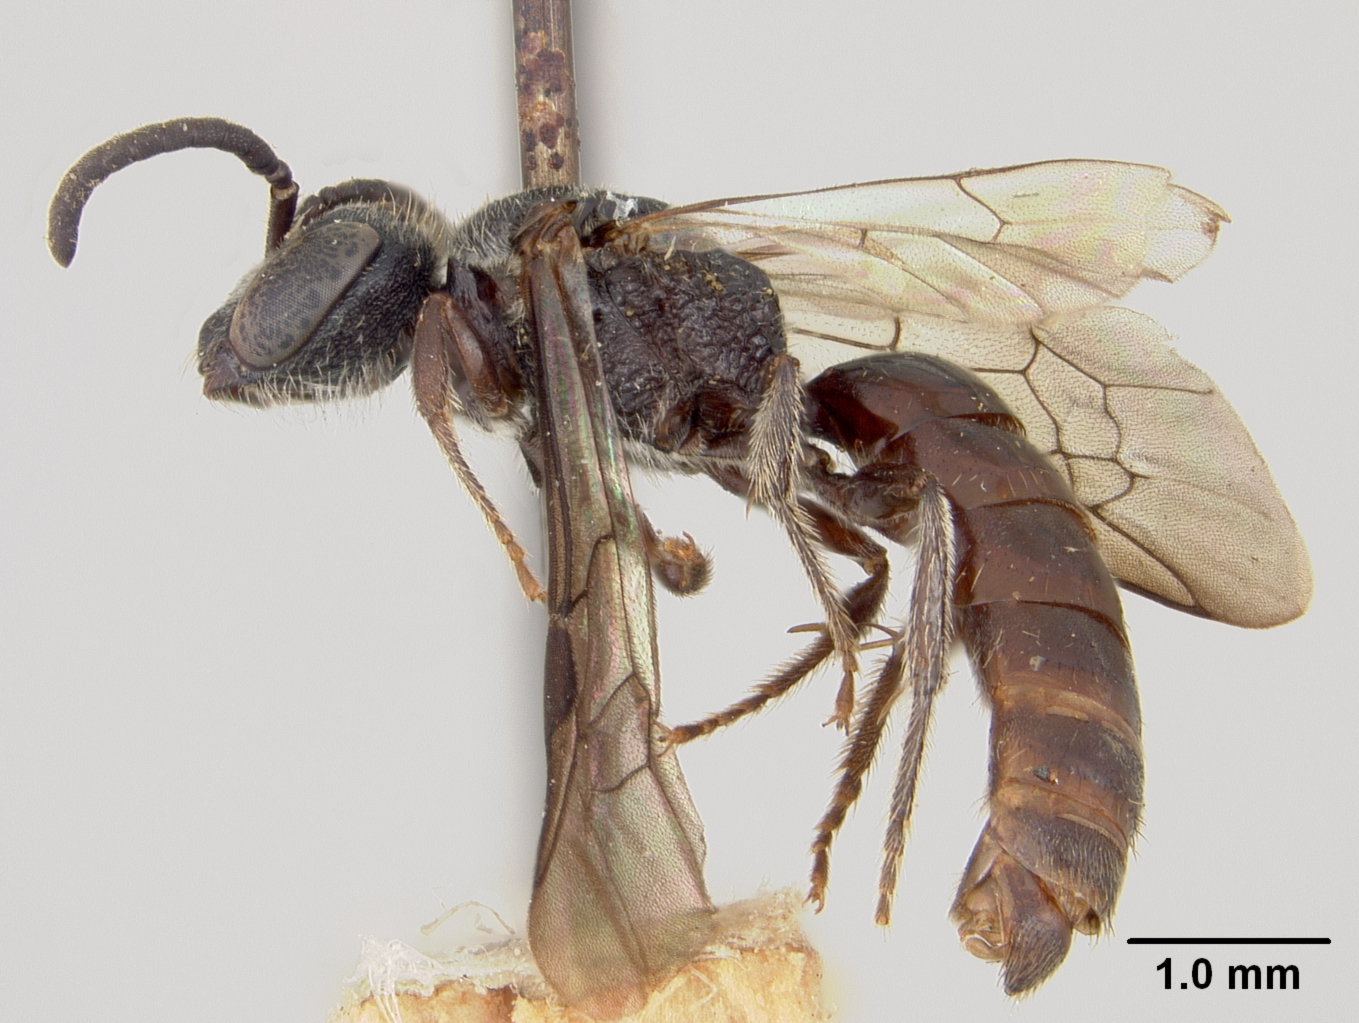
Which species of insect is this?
Sphecodes macswaini
